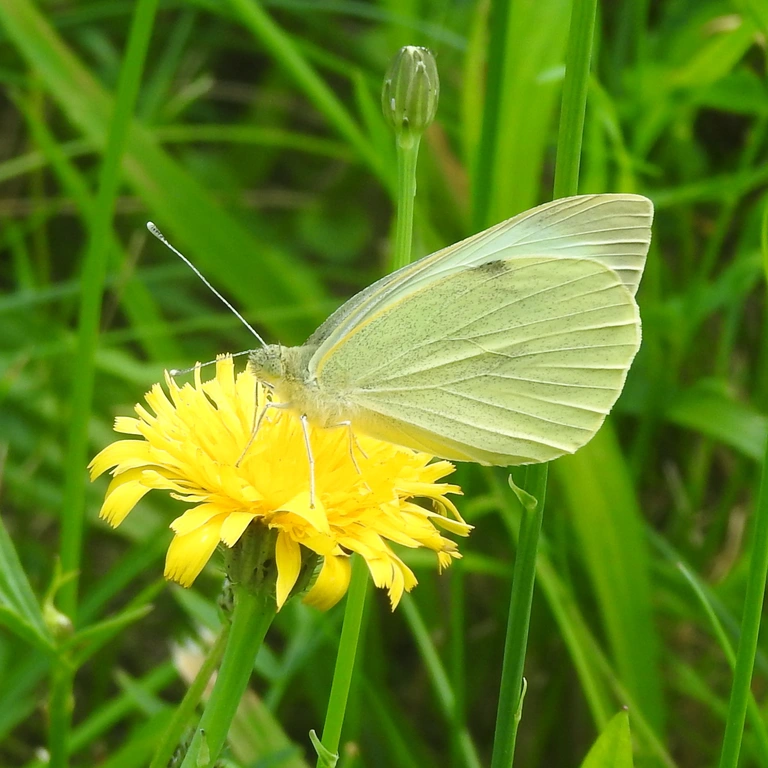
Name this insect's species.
Pieris brassicae
